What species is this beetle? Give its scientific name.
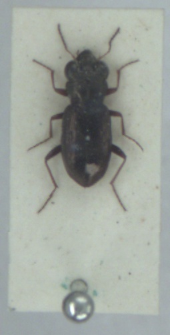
Notiophilus rufipes
